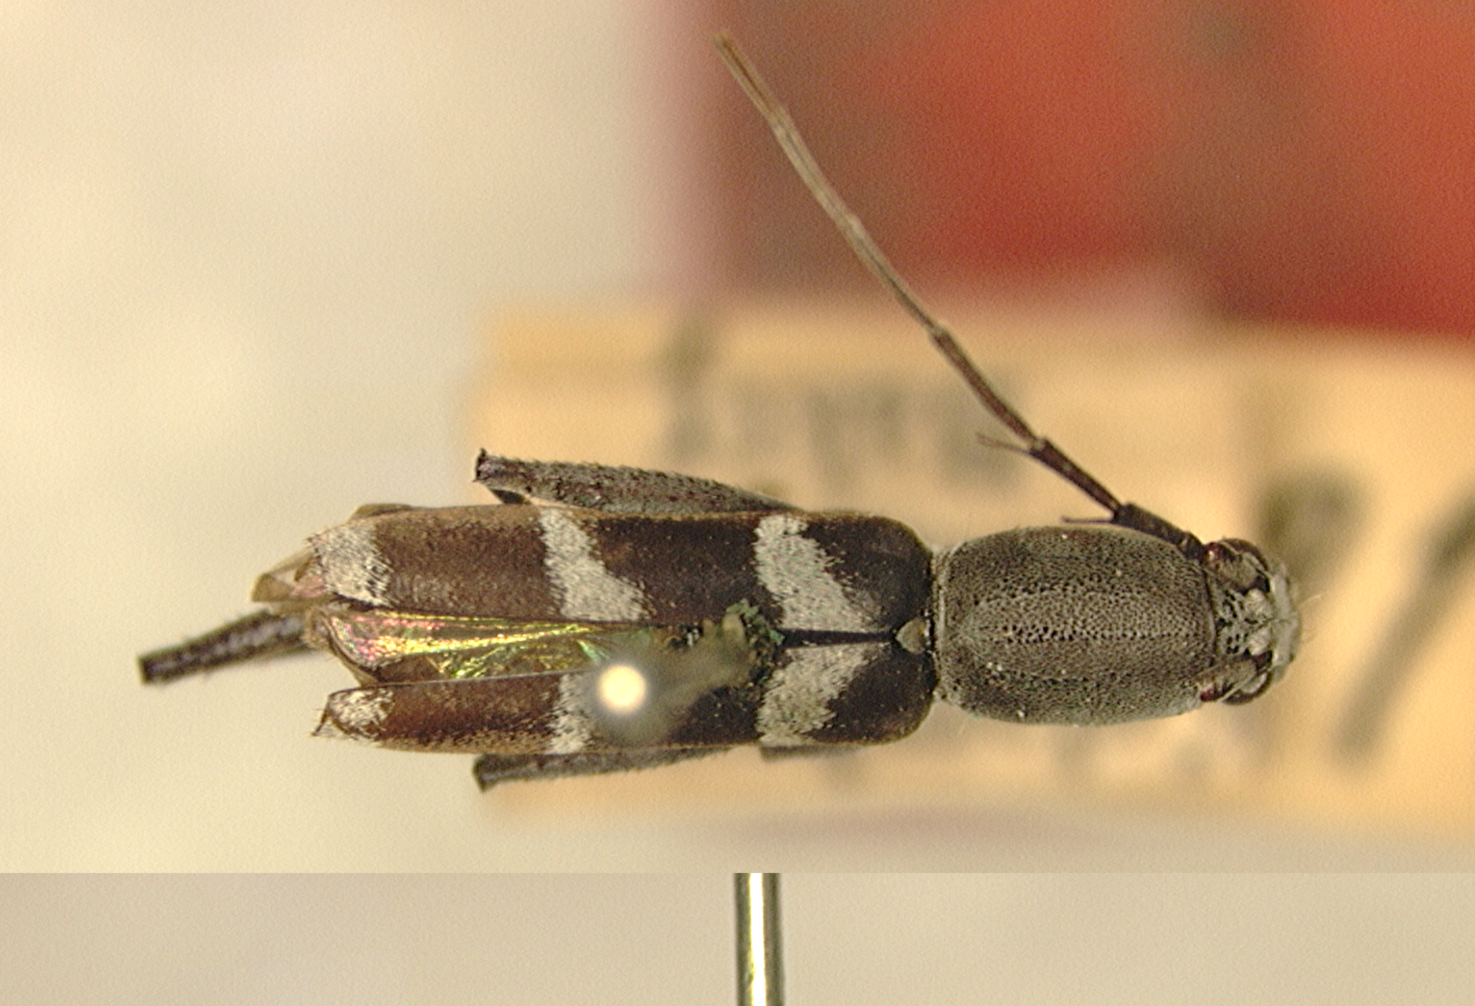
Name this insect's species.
Demonax coriacecollis
